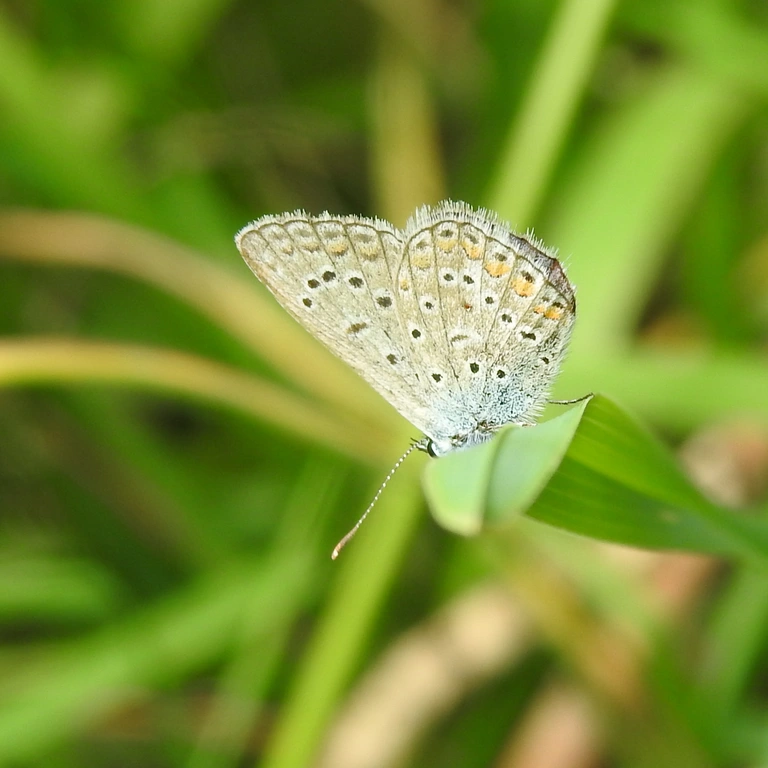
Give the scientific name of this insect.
Polyommatus icarus
